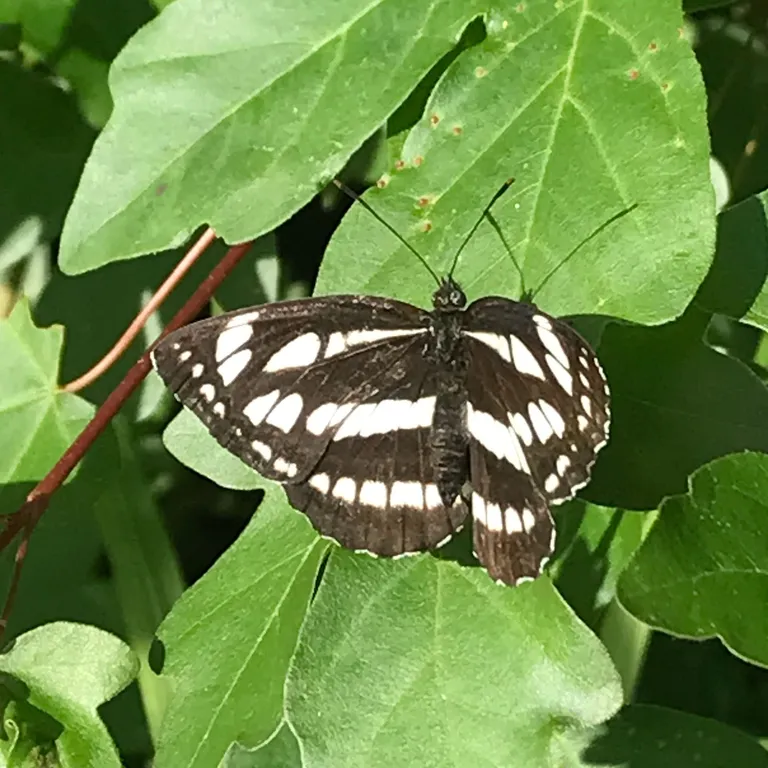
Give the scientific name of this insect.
Neptis sappho
